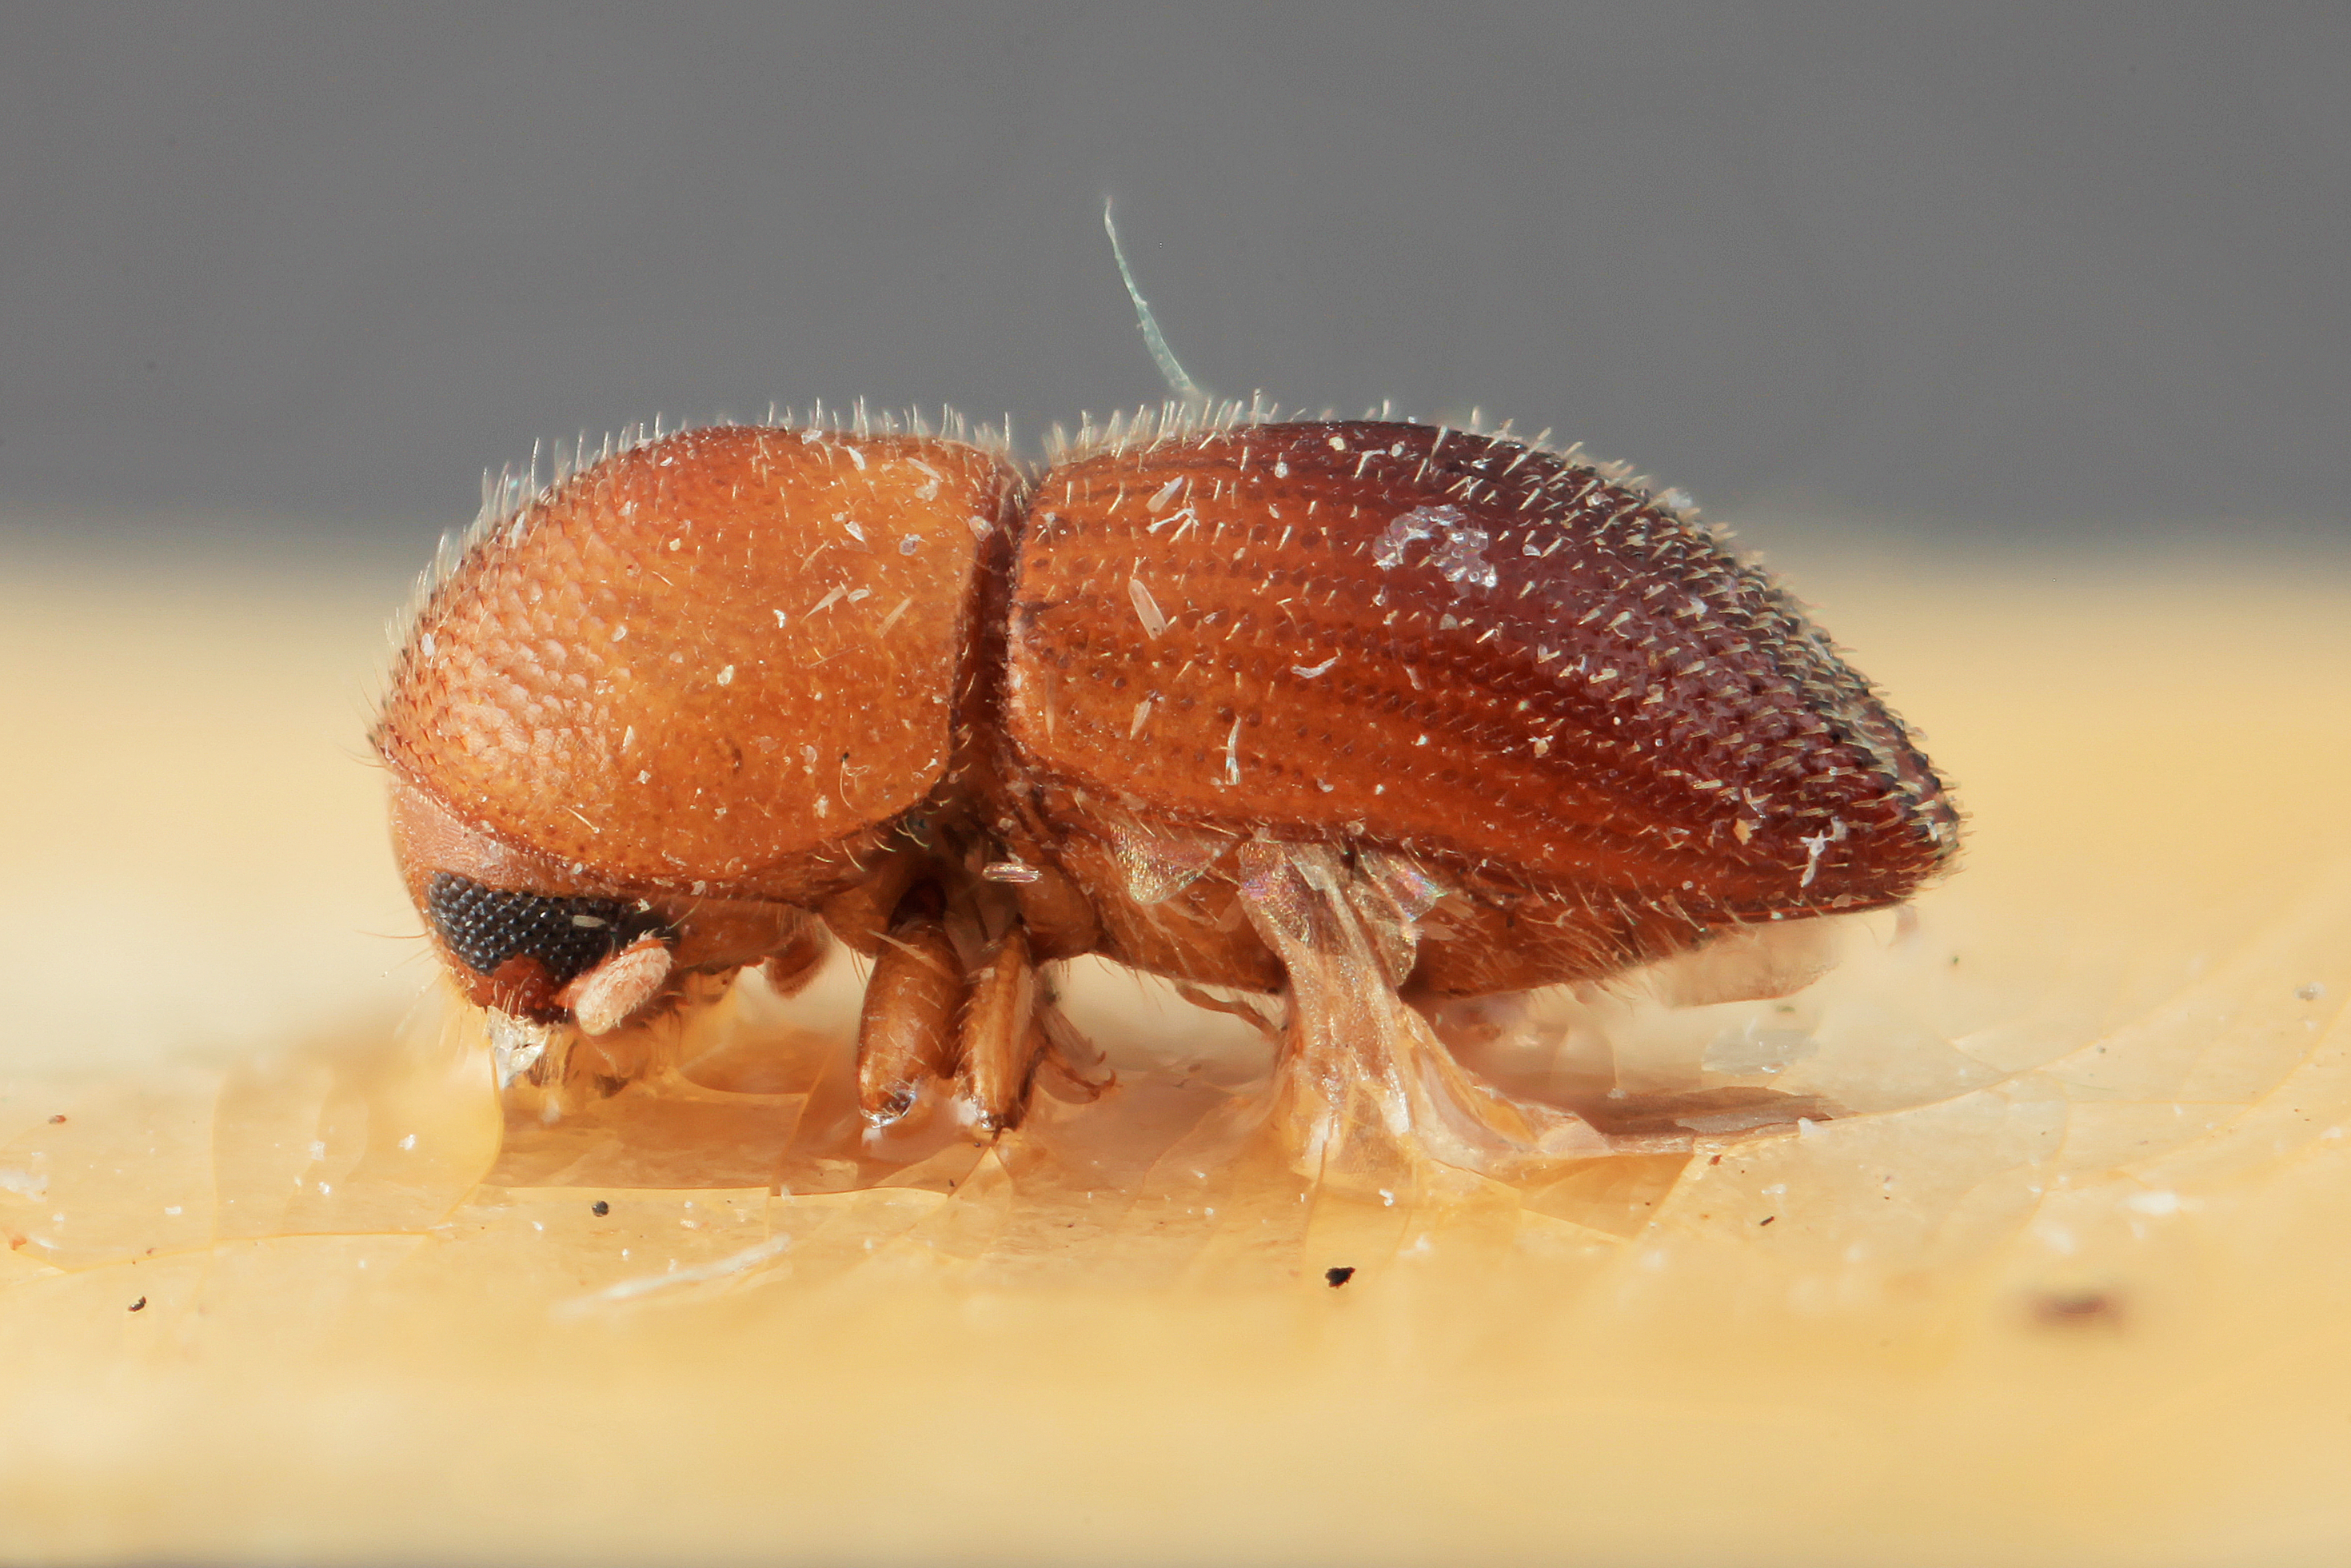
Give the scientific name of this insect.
Coptoborus schulzi
